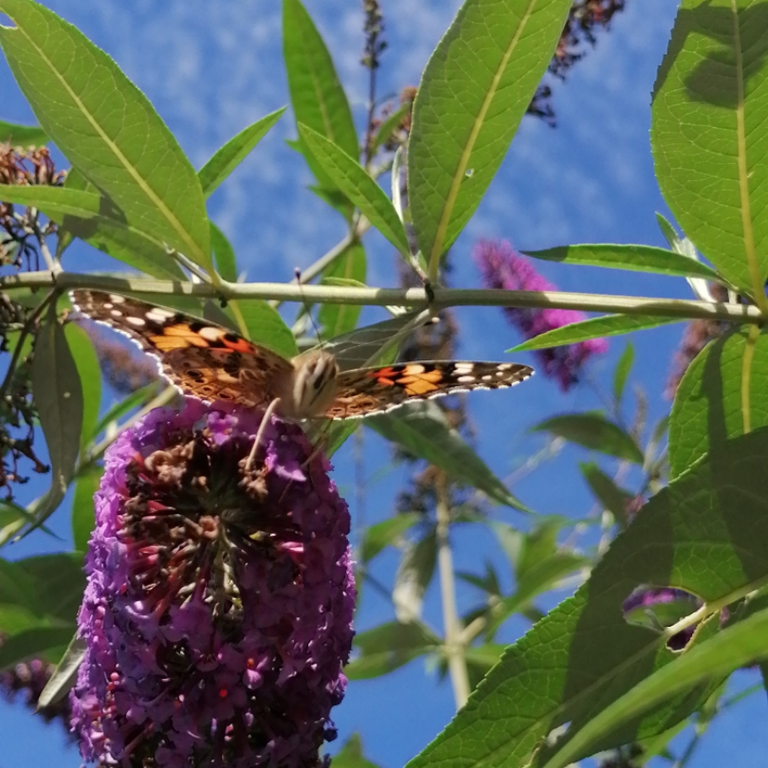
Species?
Vanessa cardui
